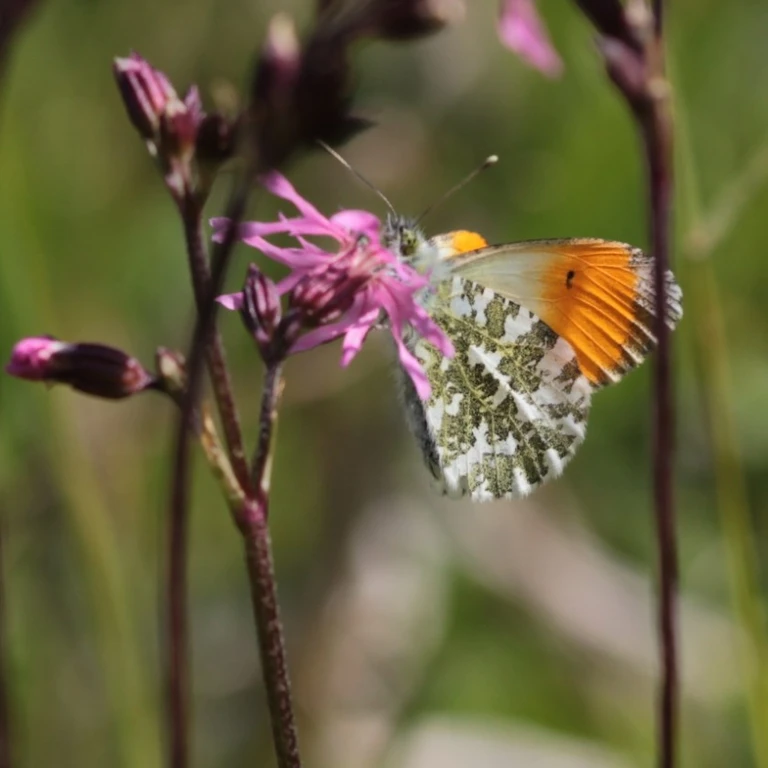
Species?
Anthocharis cardamines
